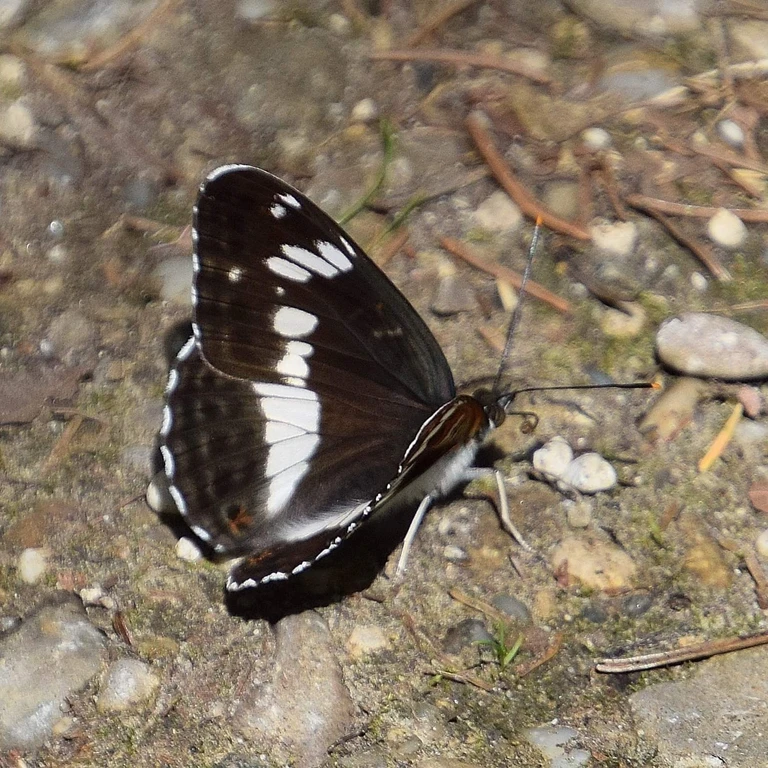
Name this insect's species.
Limenitis camilla (also Ladoga camilla)
